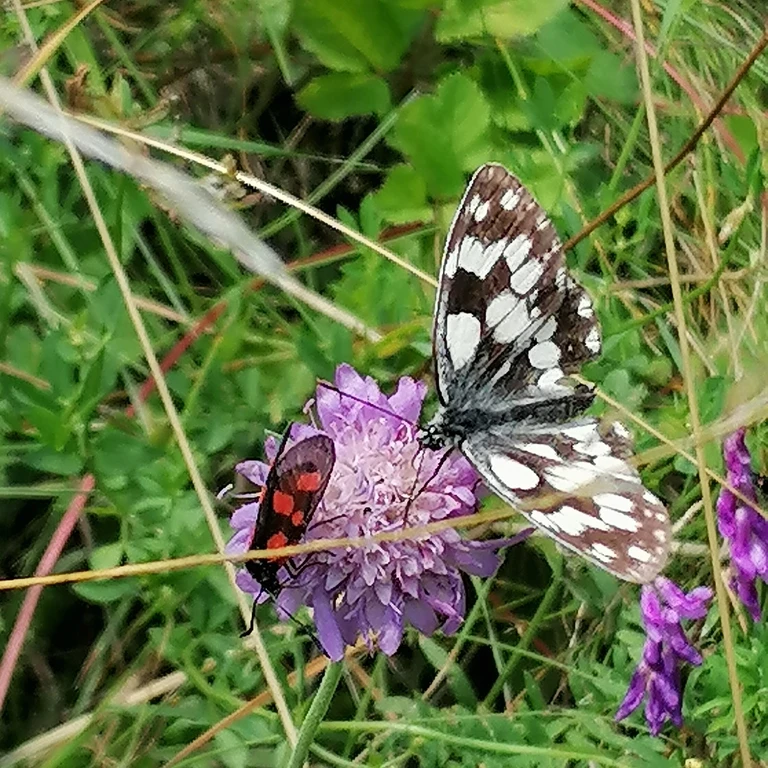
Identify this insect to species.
Melanargia galathea
